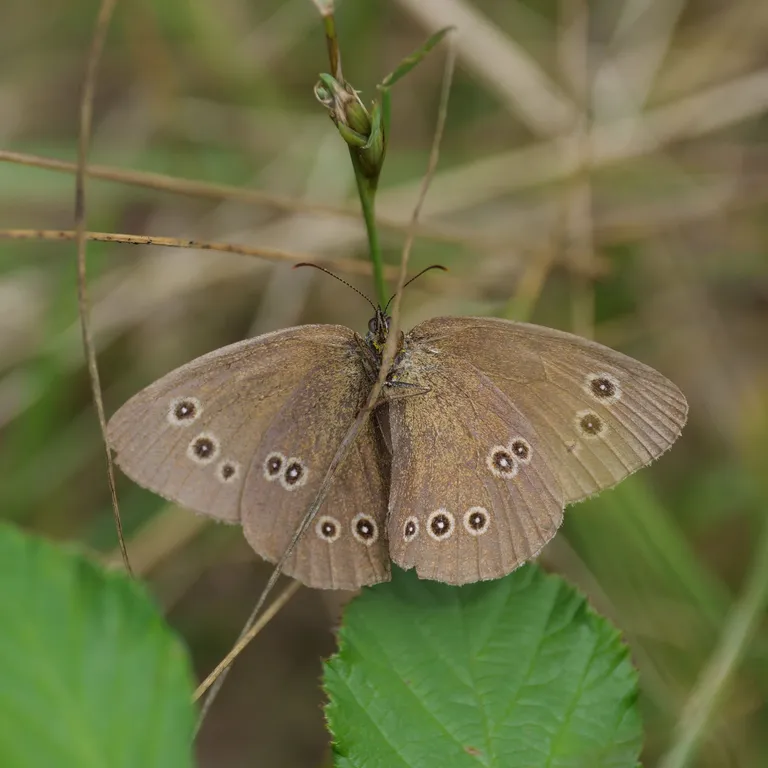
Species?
Aphantopus hyperantus
